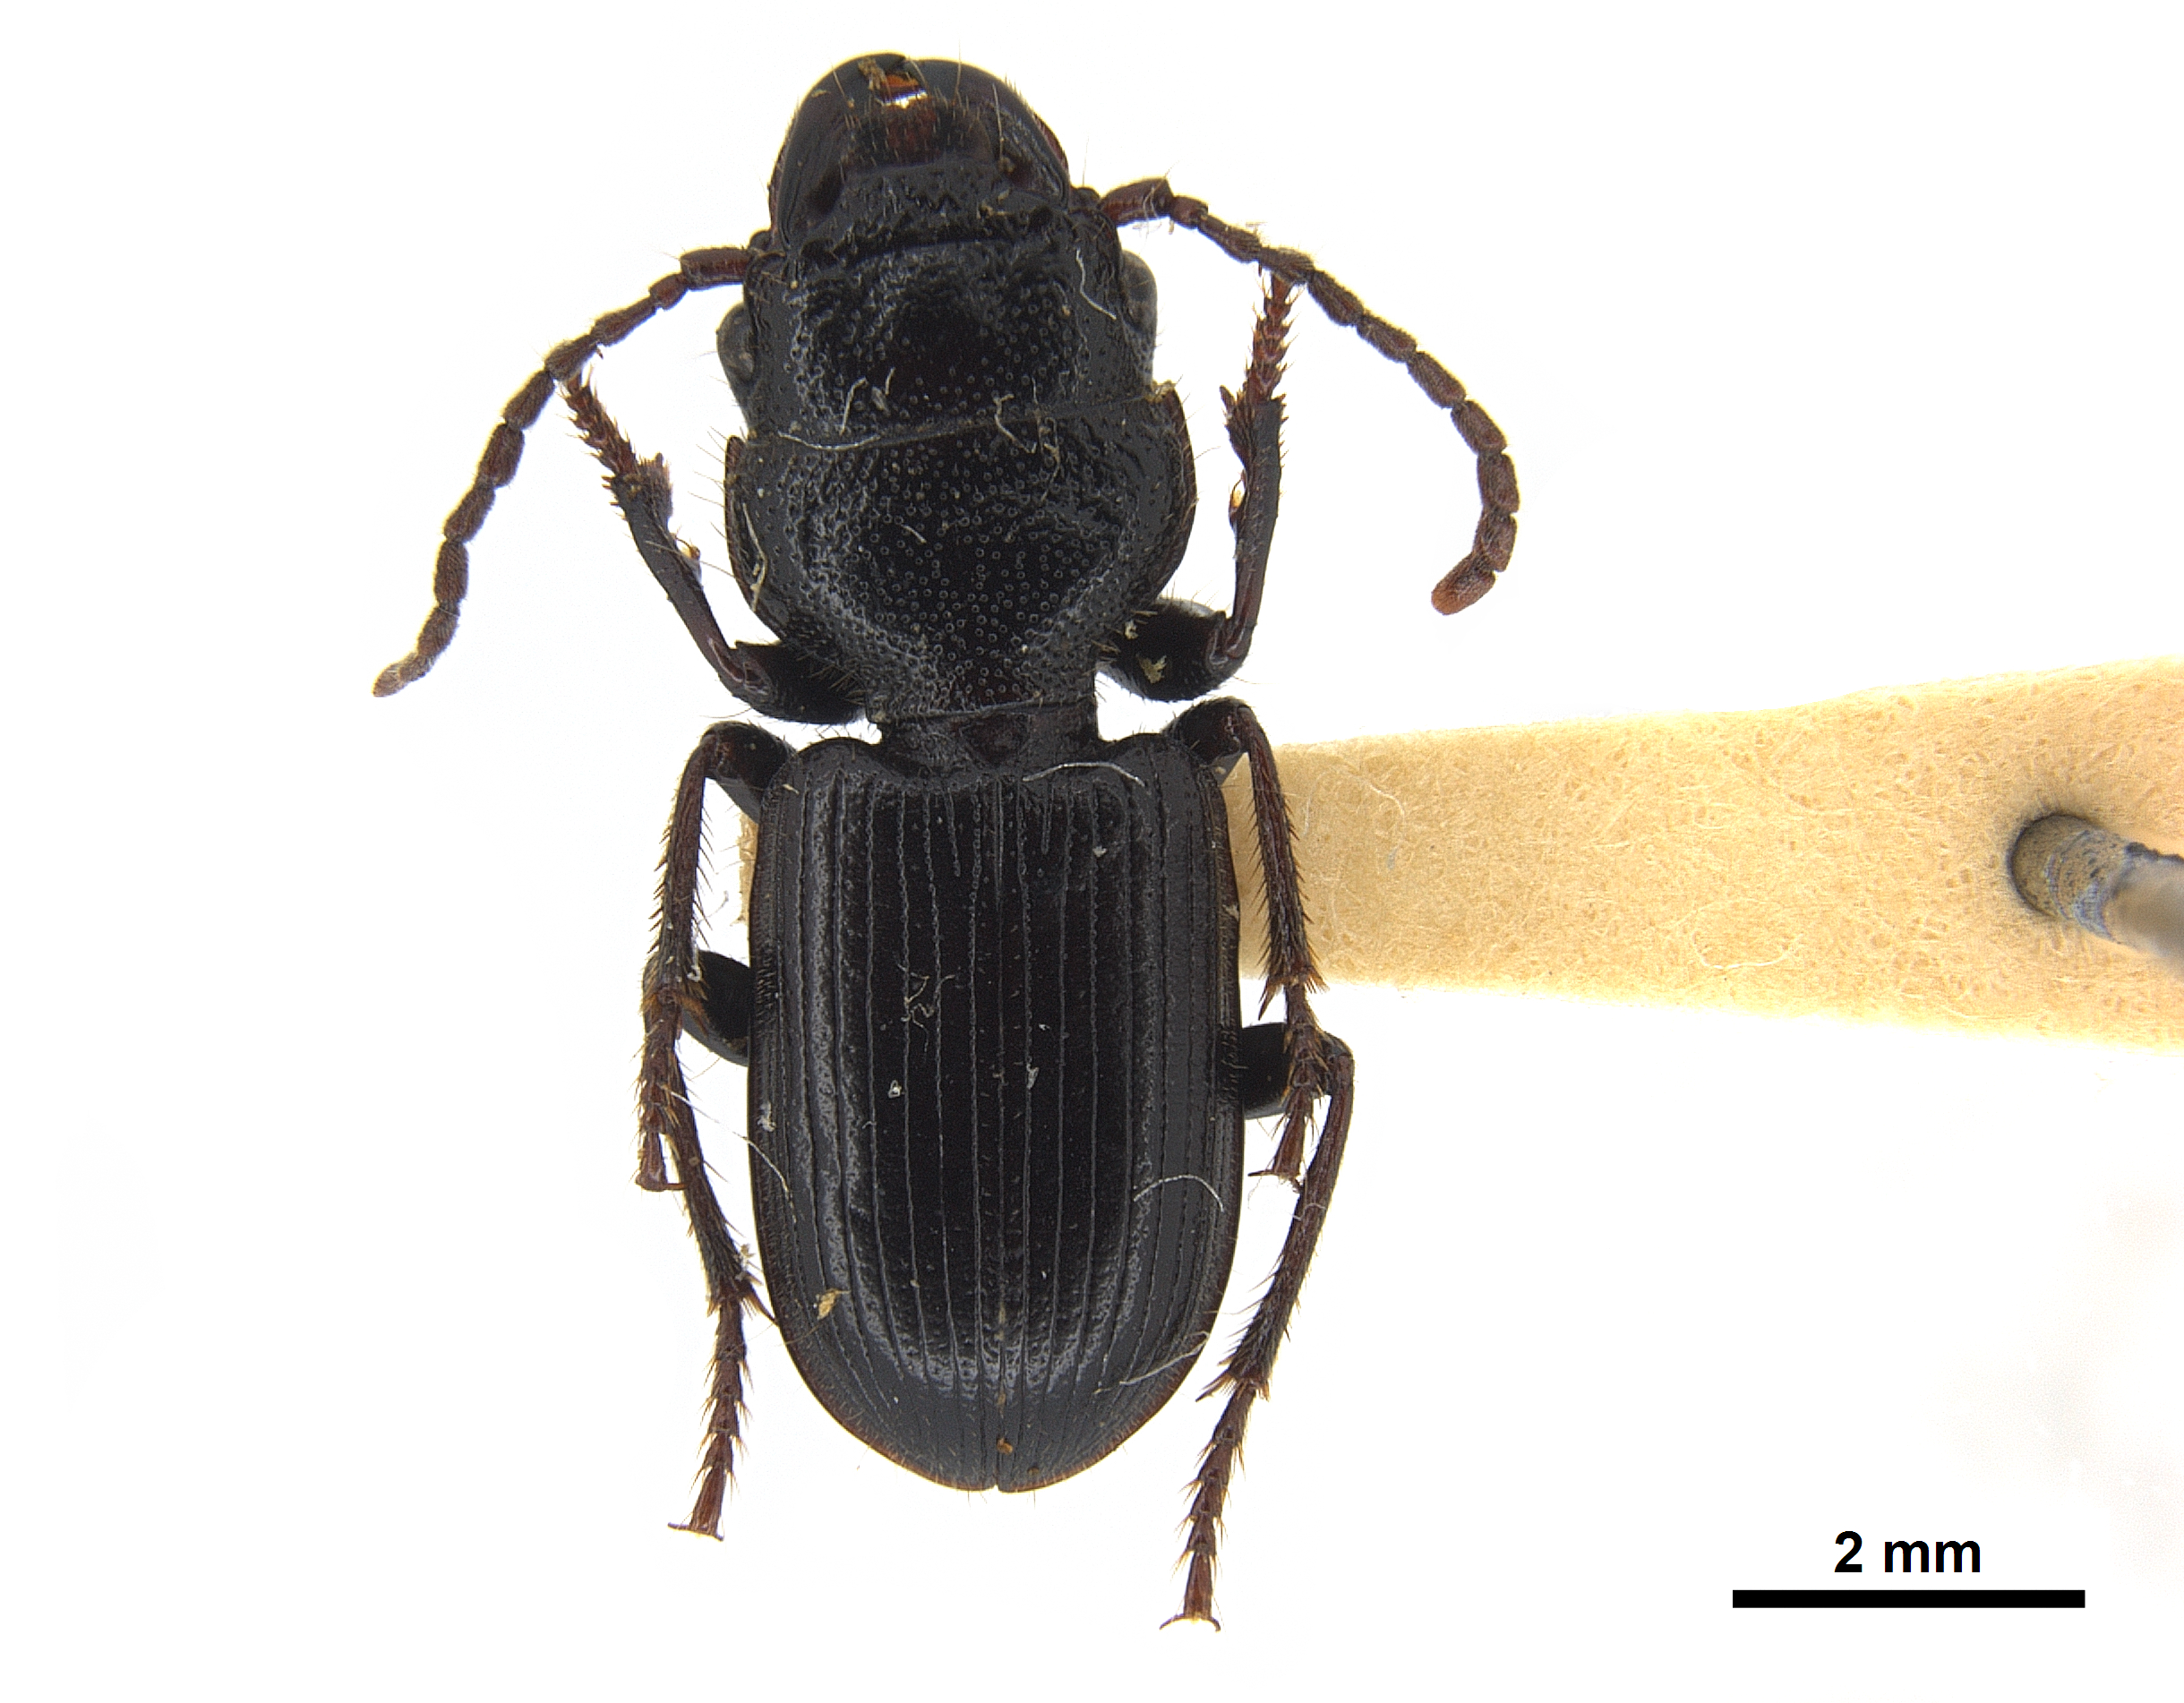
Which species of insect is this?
Ditomus sphaerocephalus
